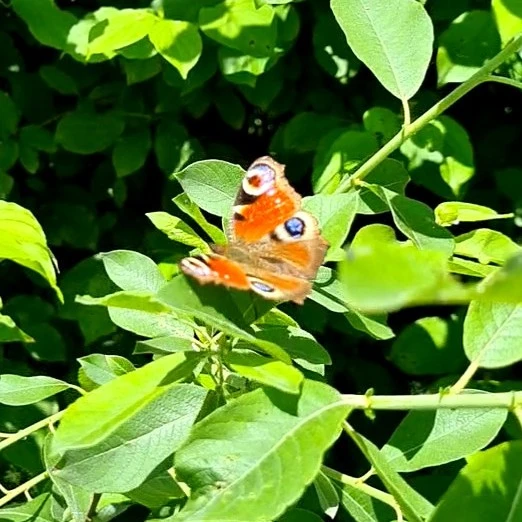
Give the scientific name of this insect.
Aglais io
